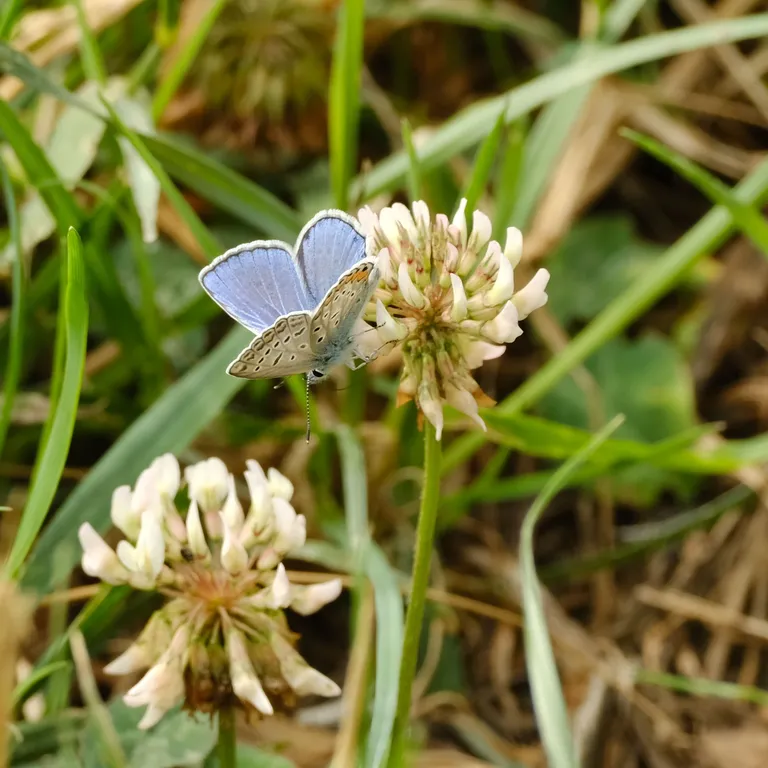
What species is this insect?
Polyommatus icarus
